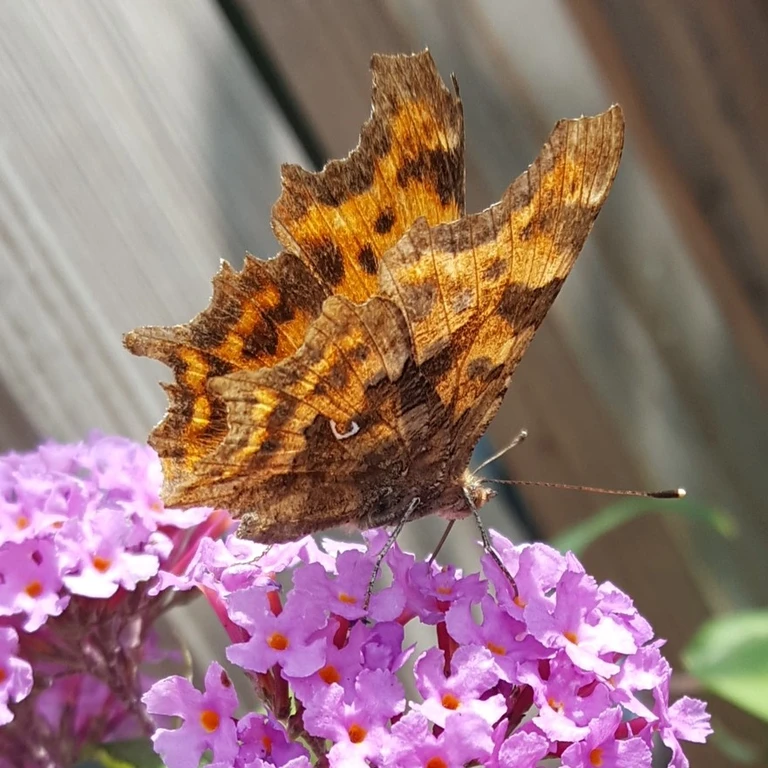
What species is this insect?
Polygonia c-album
